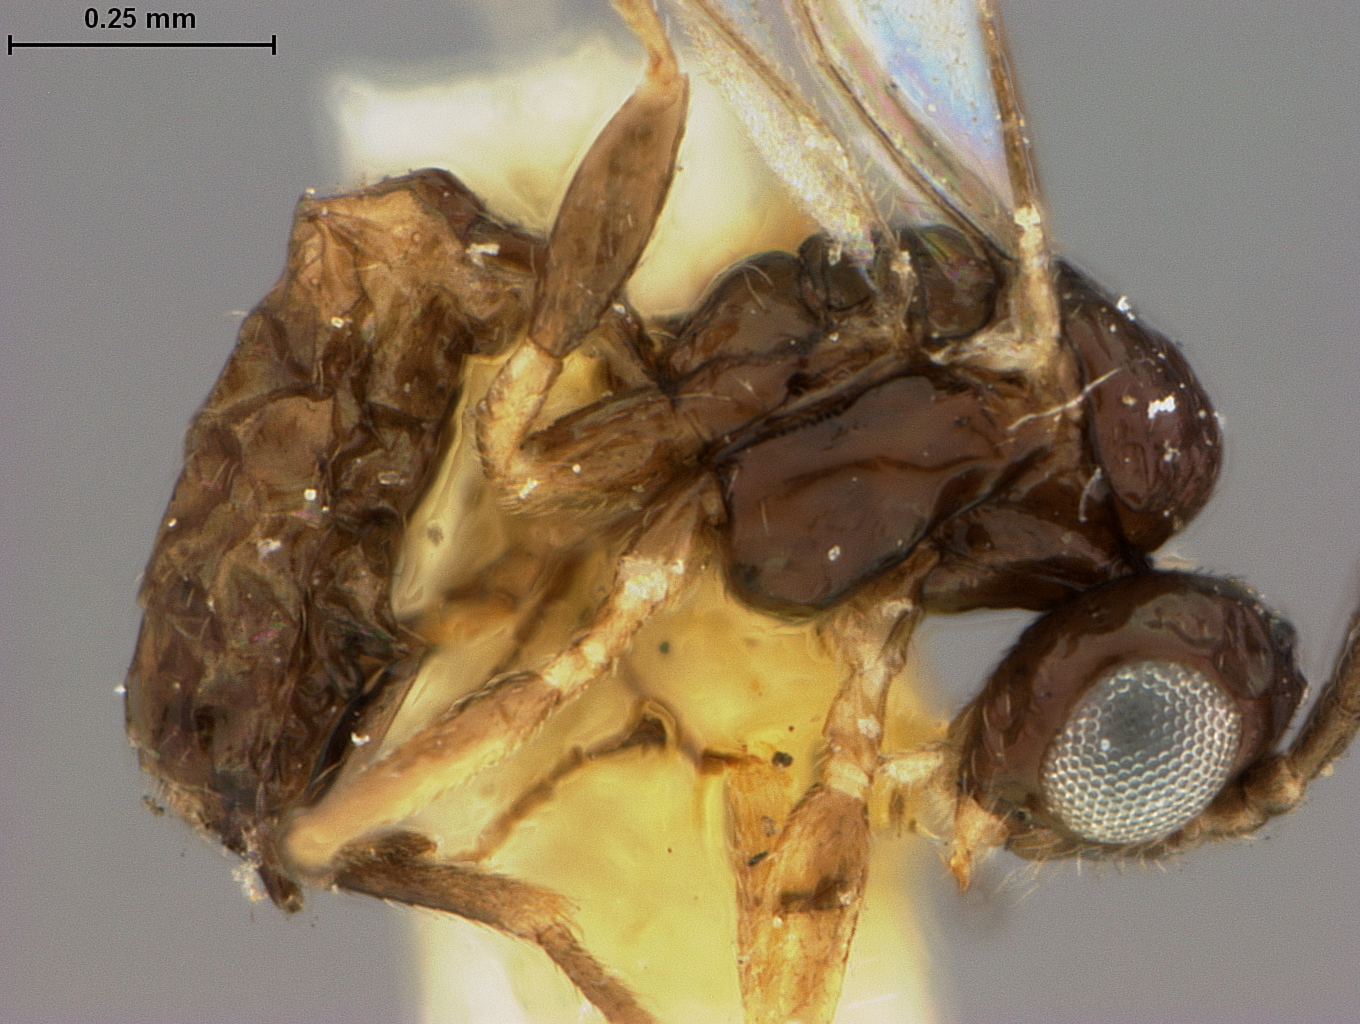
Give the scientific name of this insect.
Lysiphlebus cucurbitaphidis
